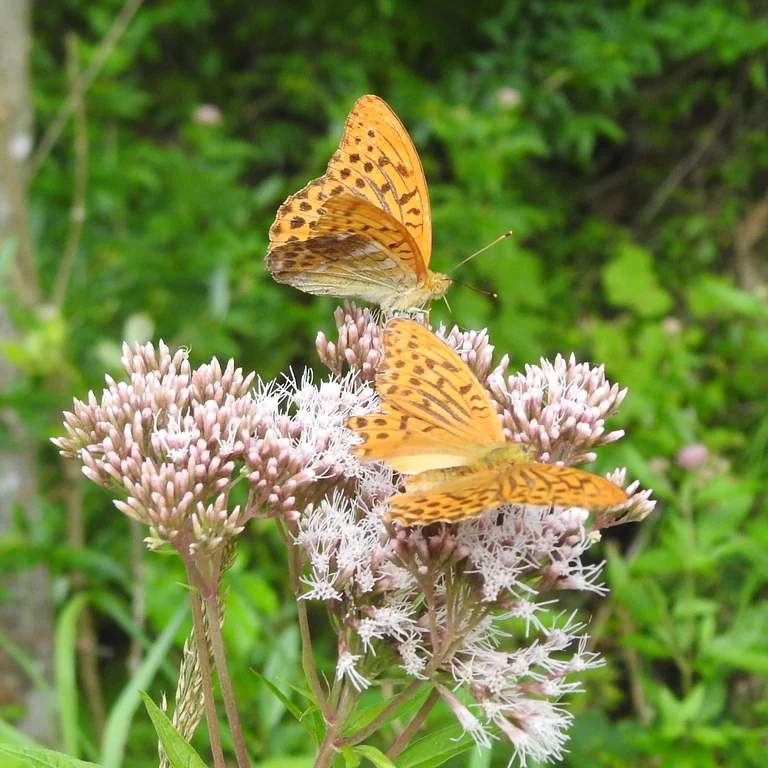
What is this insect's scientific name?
Argynnis paphia
